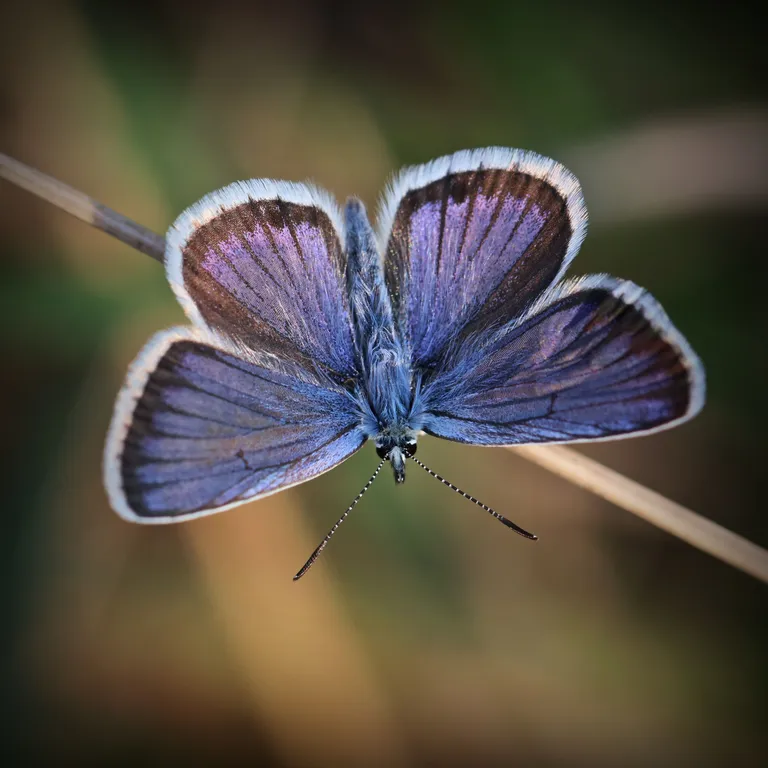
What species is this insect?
Plebejus argus
